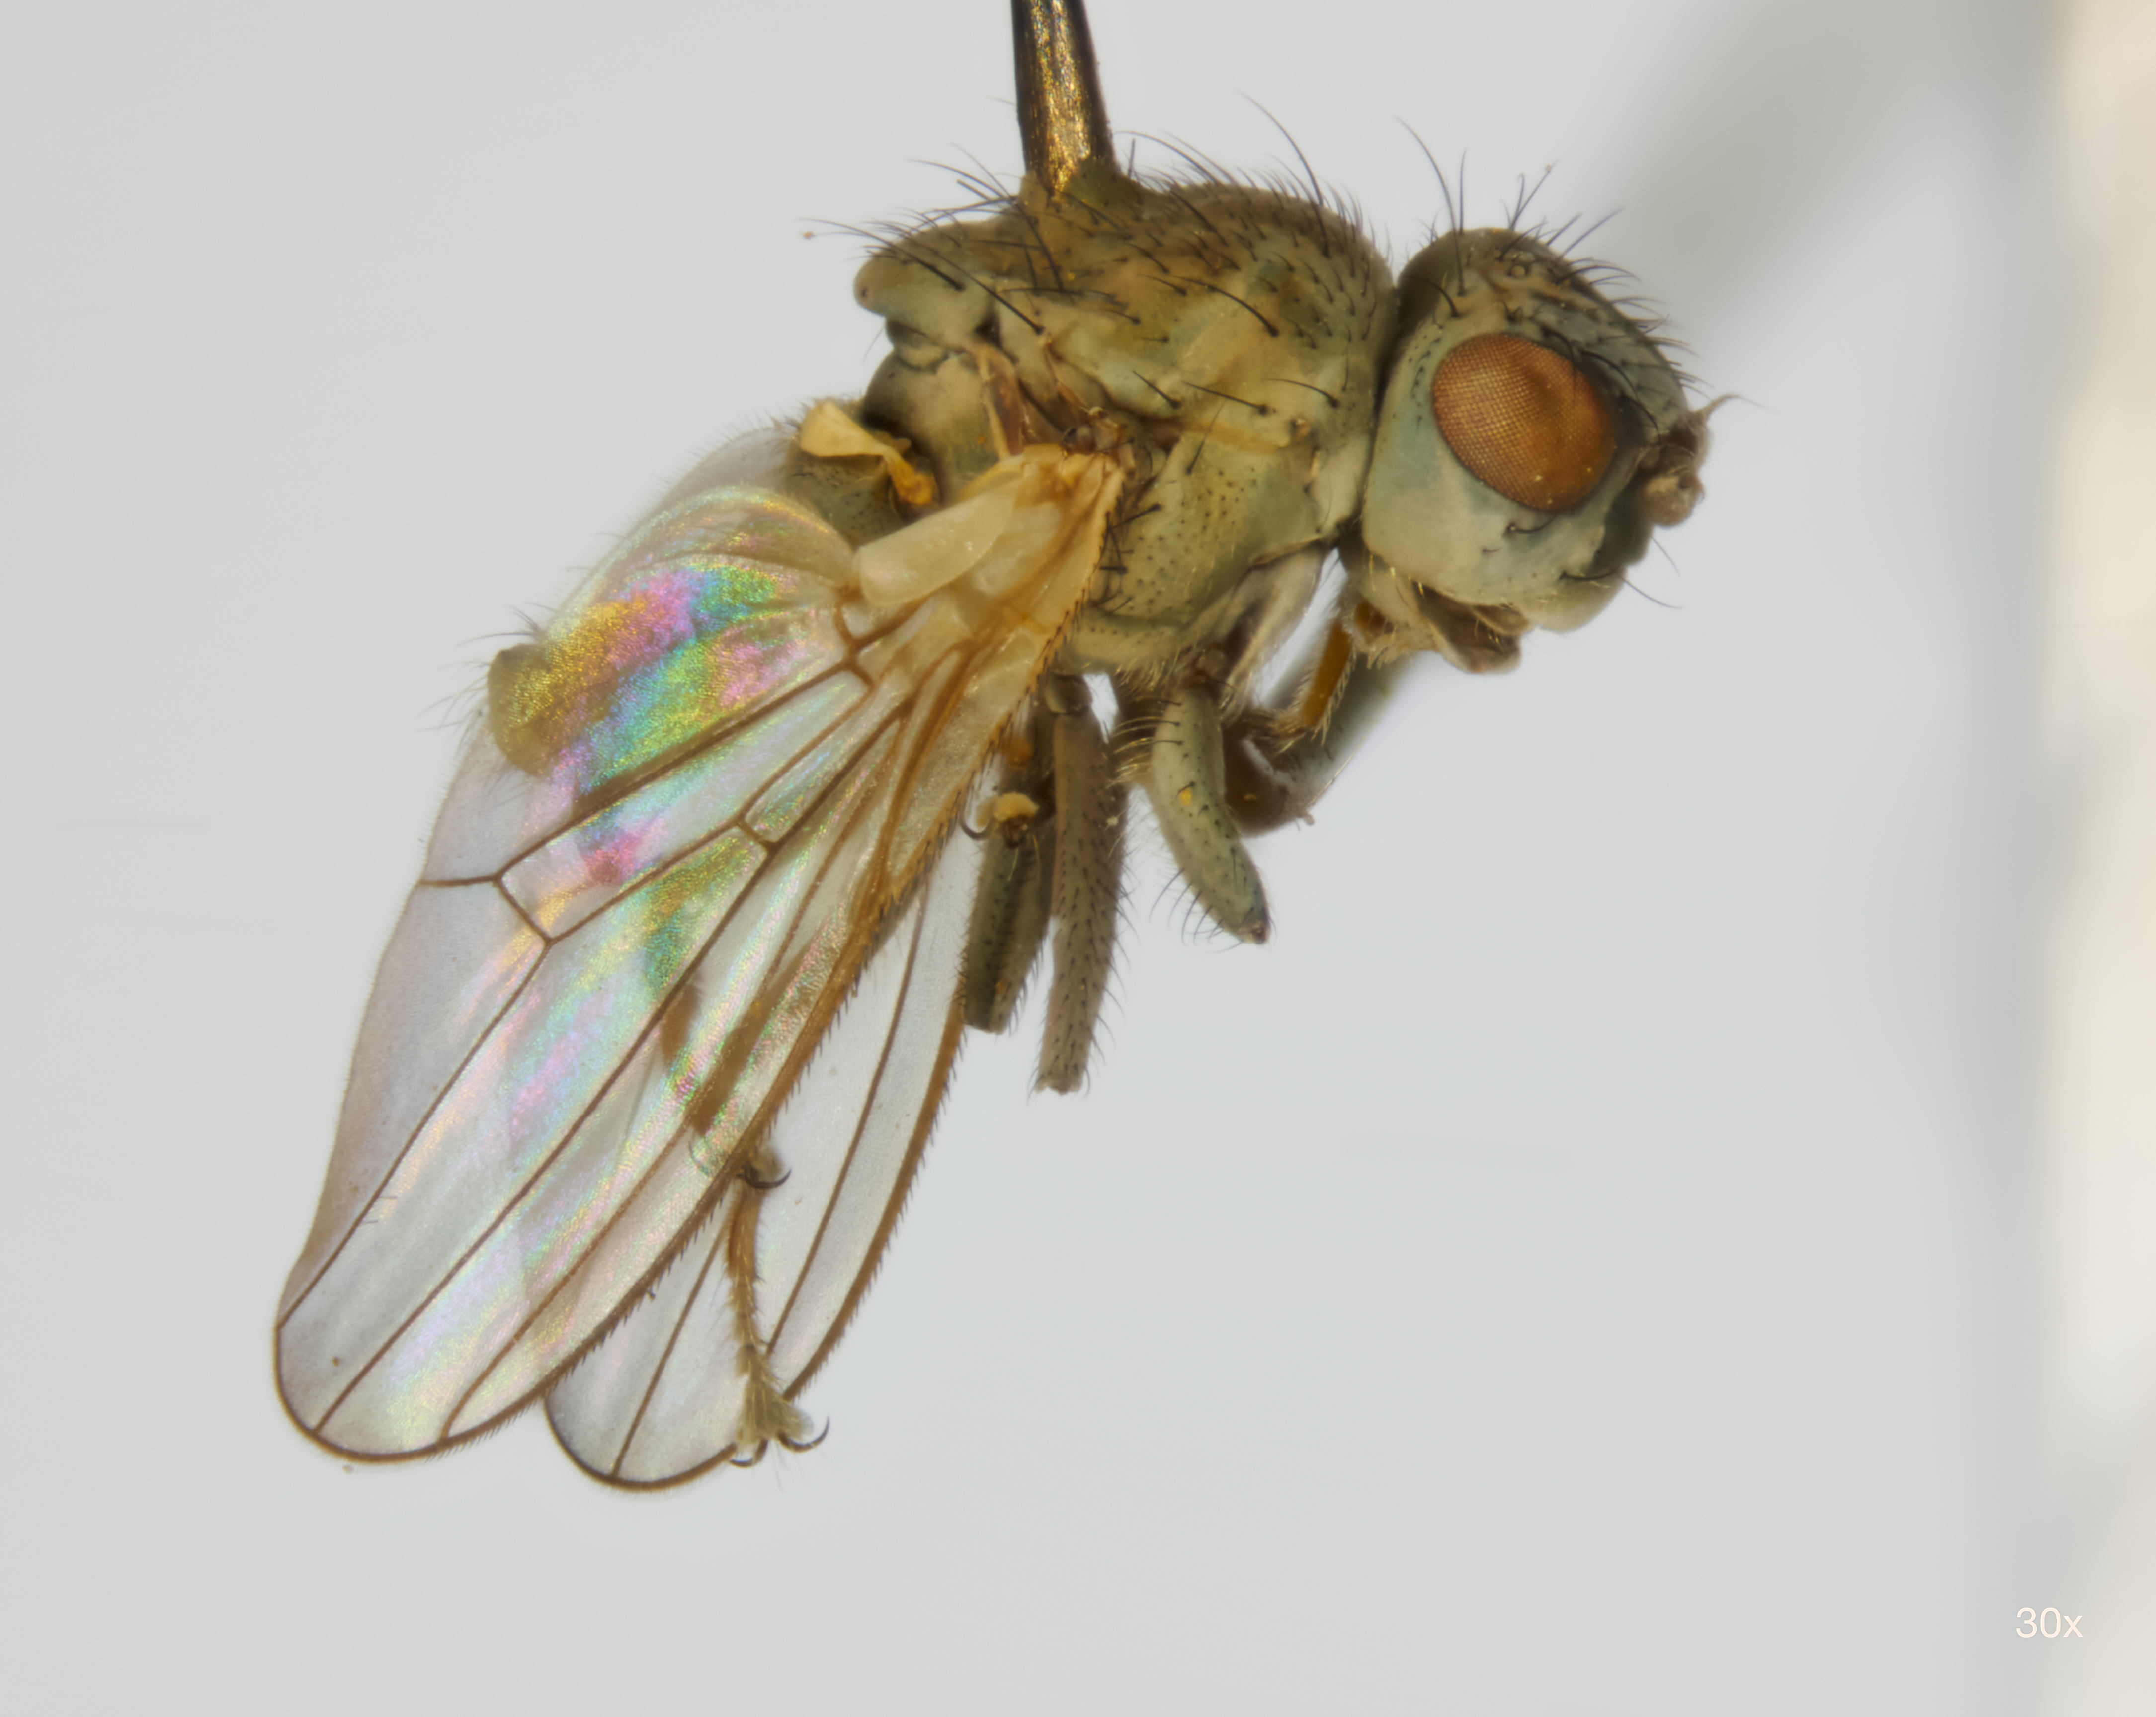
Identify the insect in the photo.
Canace stuckenbergi
